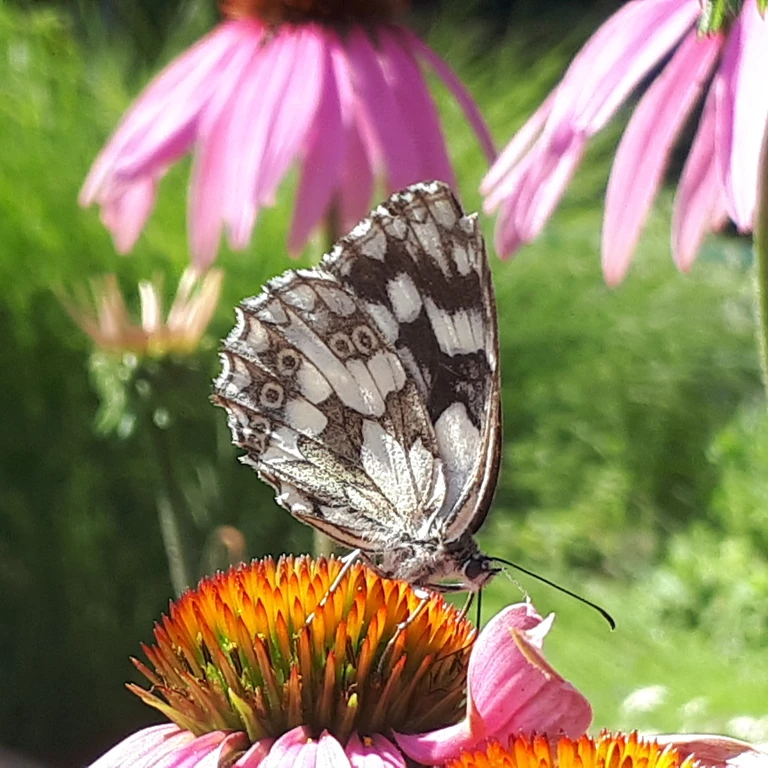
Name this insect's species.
Melanargia galathea
